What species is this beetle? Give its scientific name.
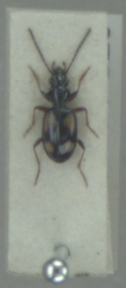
Bembidion illigeri
